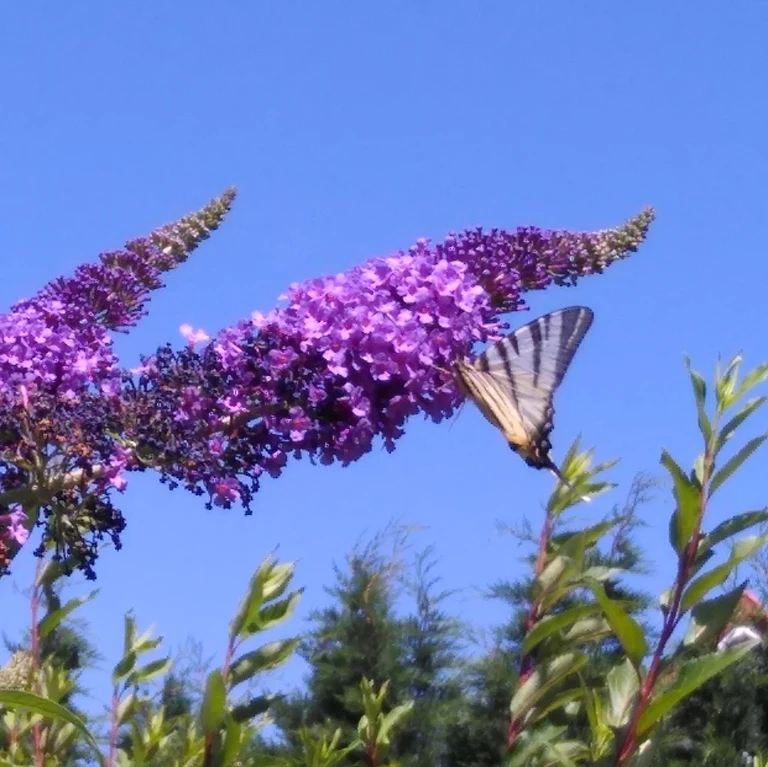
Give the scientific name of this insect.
Iphiclides podalirius
